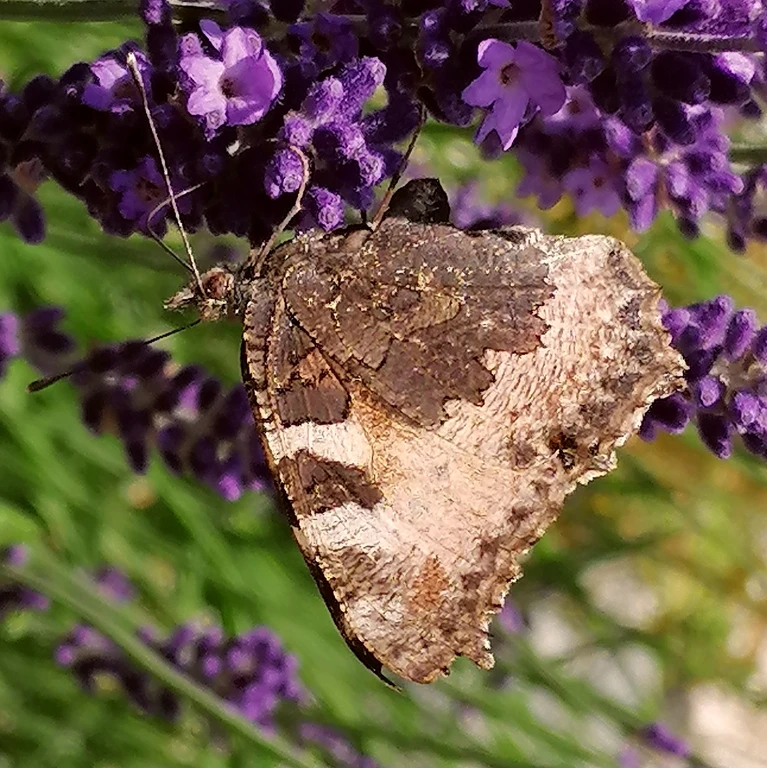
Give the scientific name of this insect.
Aglais urticae
